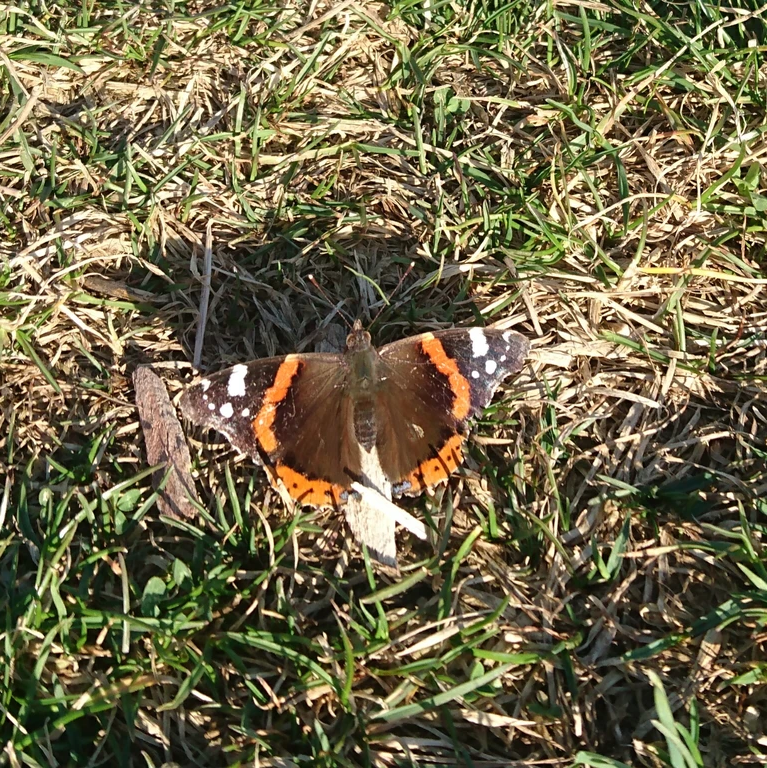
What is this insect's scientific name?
Vanessa atalanta
